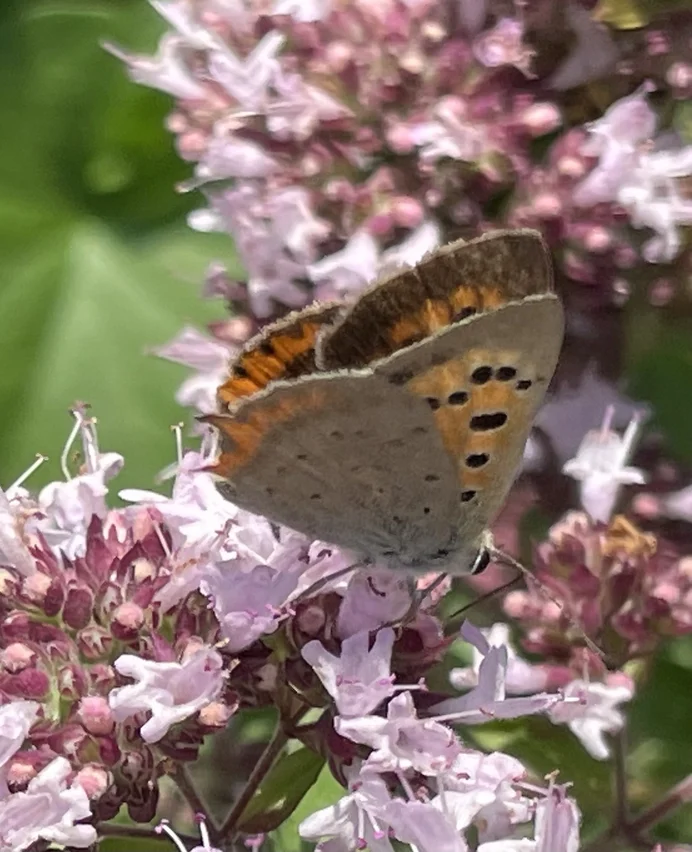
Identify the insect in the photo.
Lycaena phlaeas
